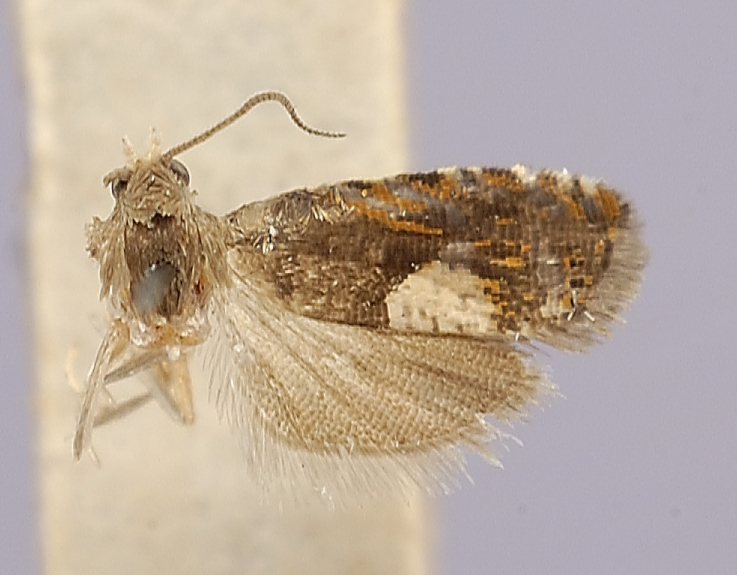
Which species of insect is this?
Lipoptycha maculana (also Ricula maculana)
